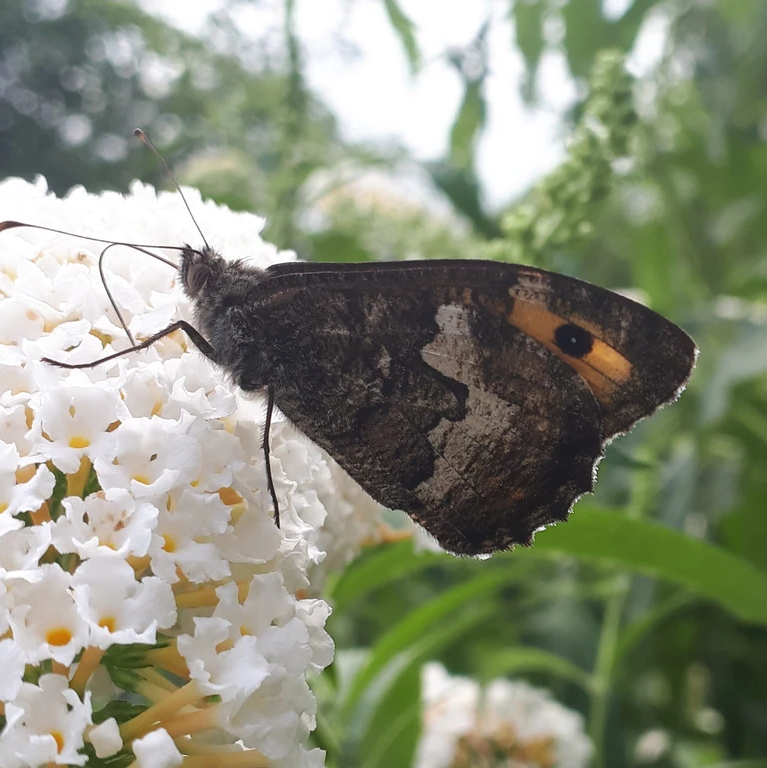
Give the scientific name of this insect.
Hipparchia semele
